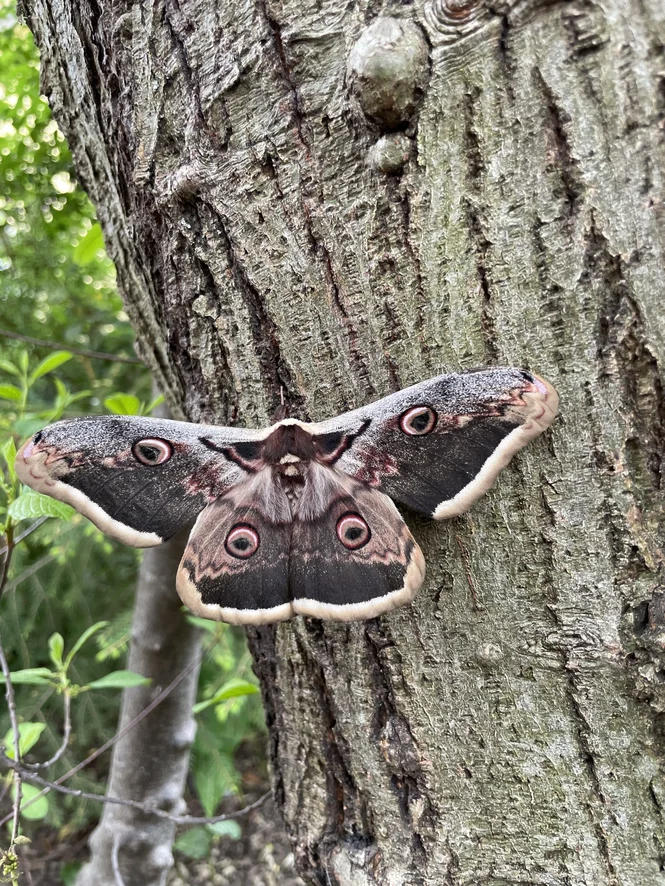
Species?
Saturnia pyri
